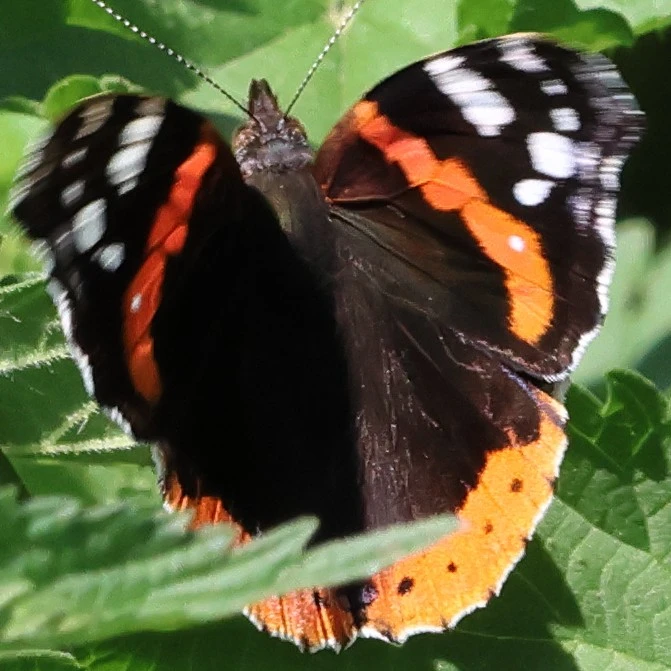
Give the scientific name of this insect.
Vanessa atalanta
